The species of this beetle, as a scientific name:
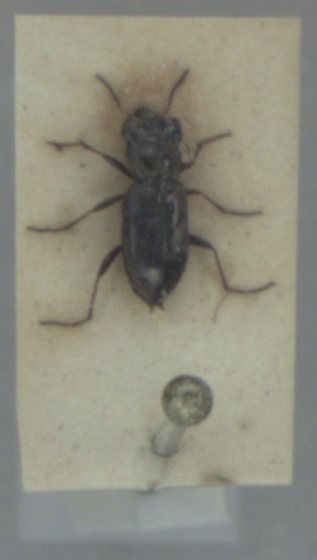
Notiophilus rufipes
